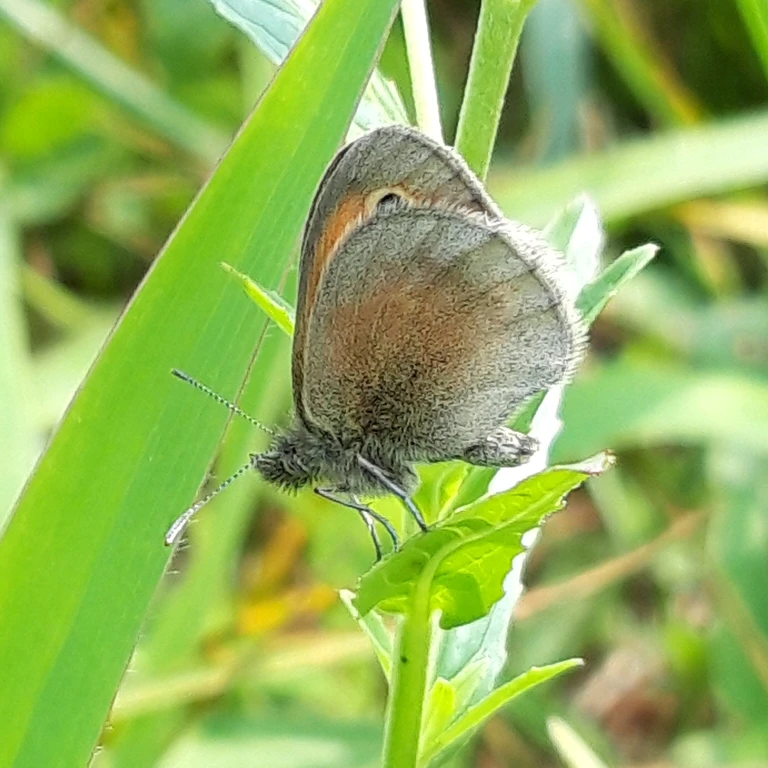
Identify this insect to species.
Coenonympha pamphilus
